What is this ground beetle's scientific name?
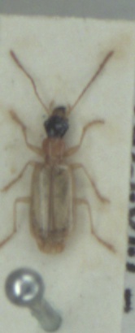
Demetrias atricapillus
